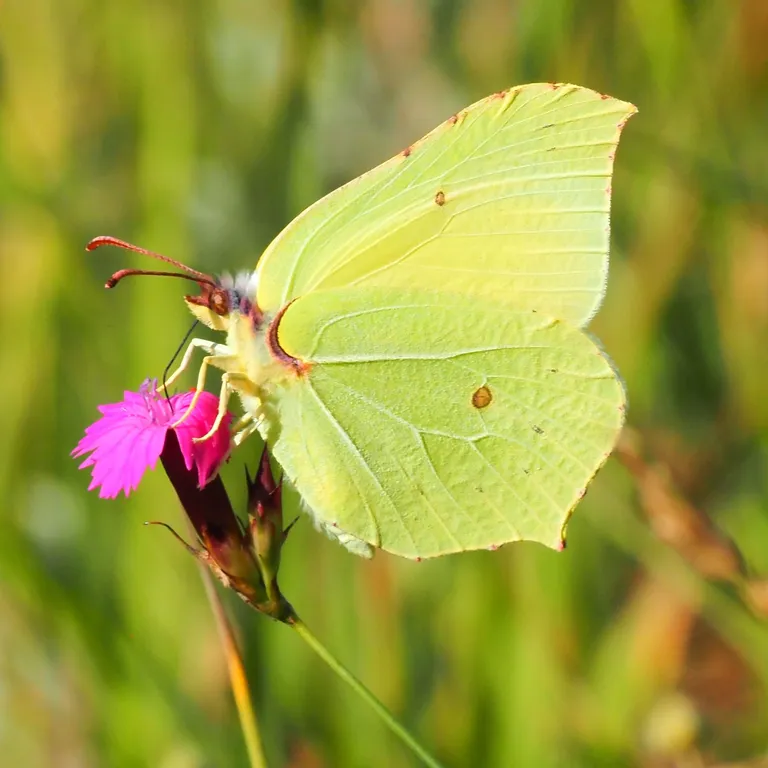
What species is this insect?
Gonepteryx rhamni
